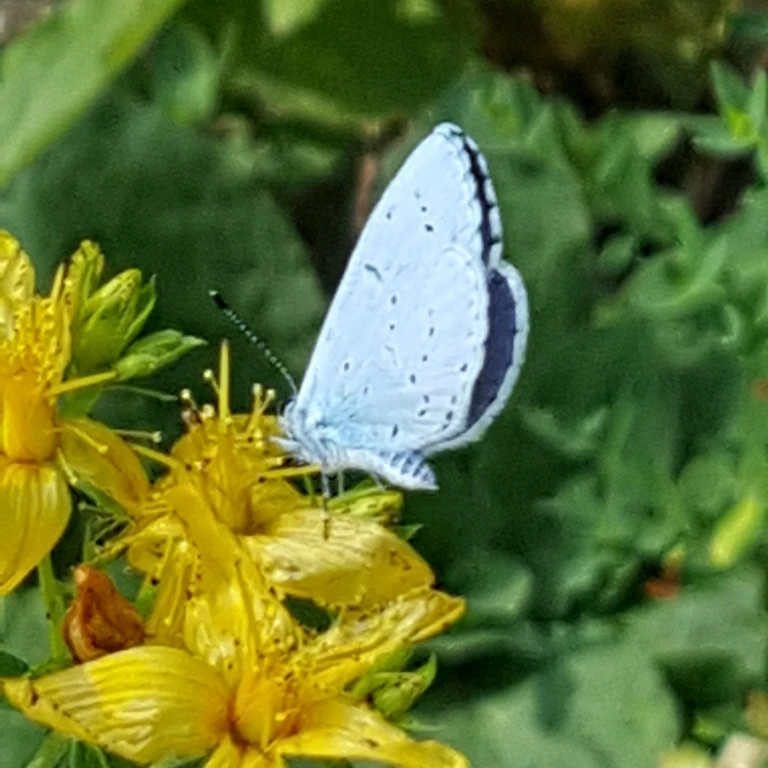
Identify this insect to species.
Celastrina argiolus
